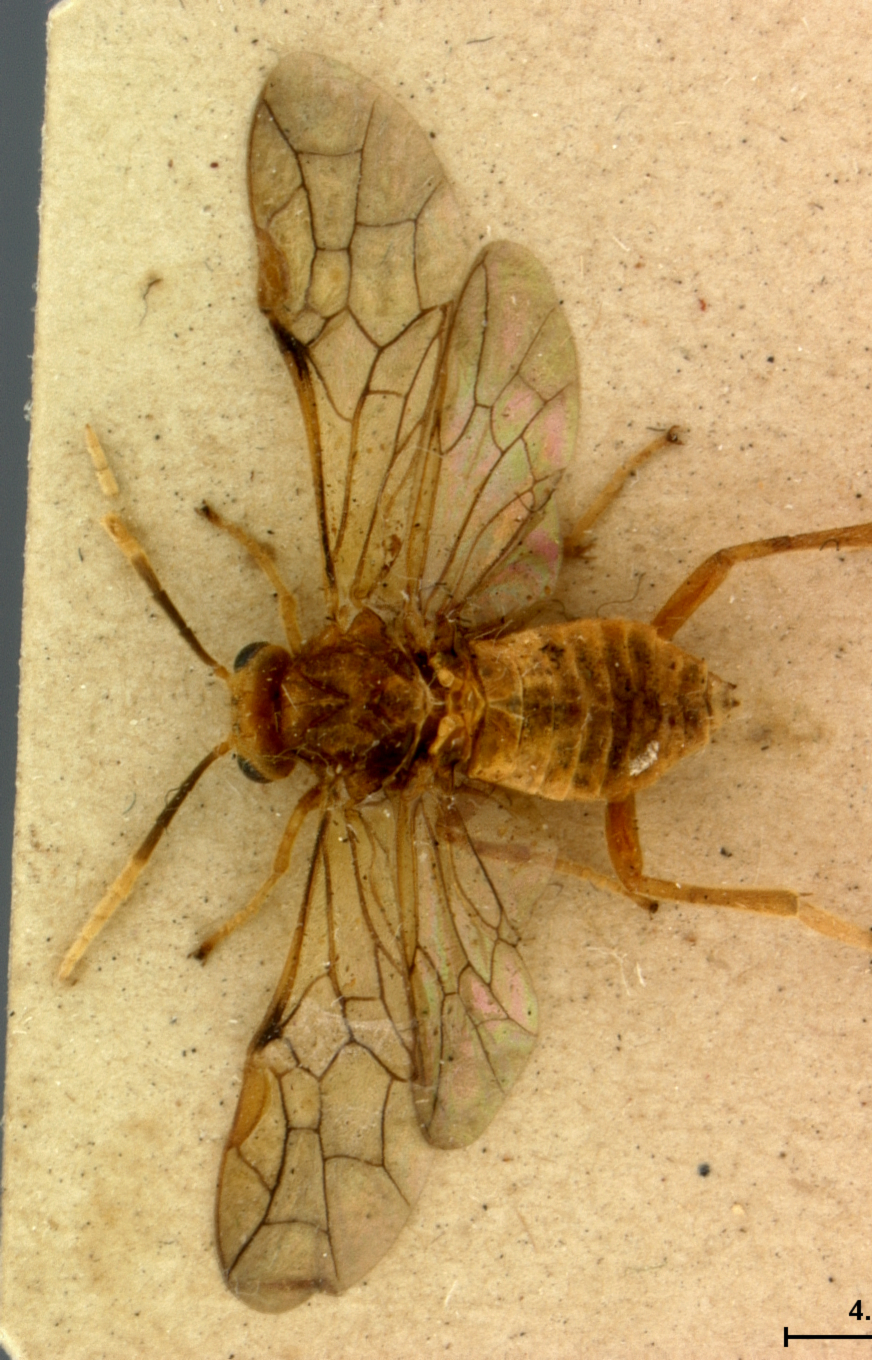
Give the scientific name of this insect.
Phyllotoma flavescens
